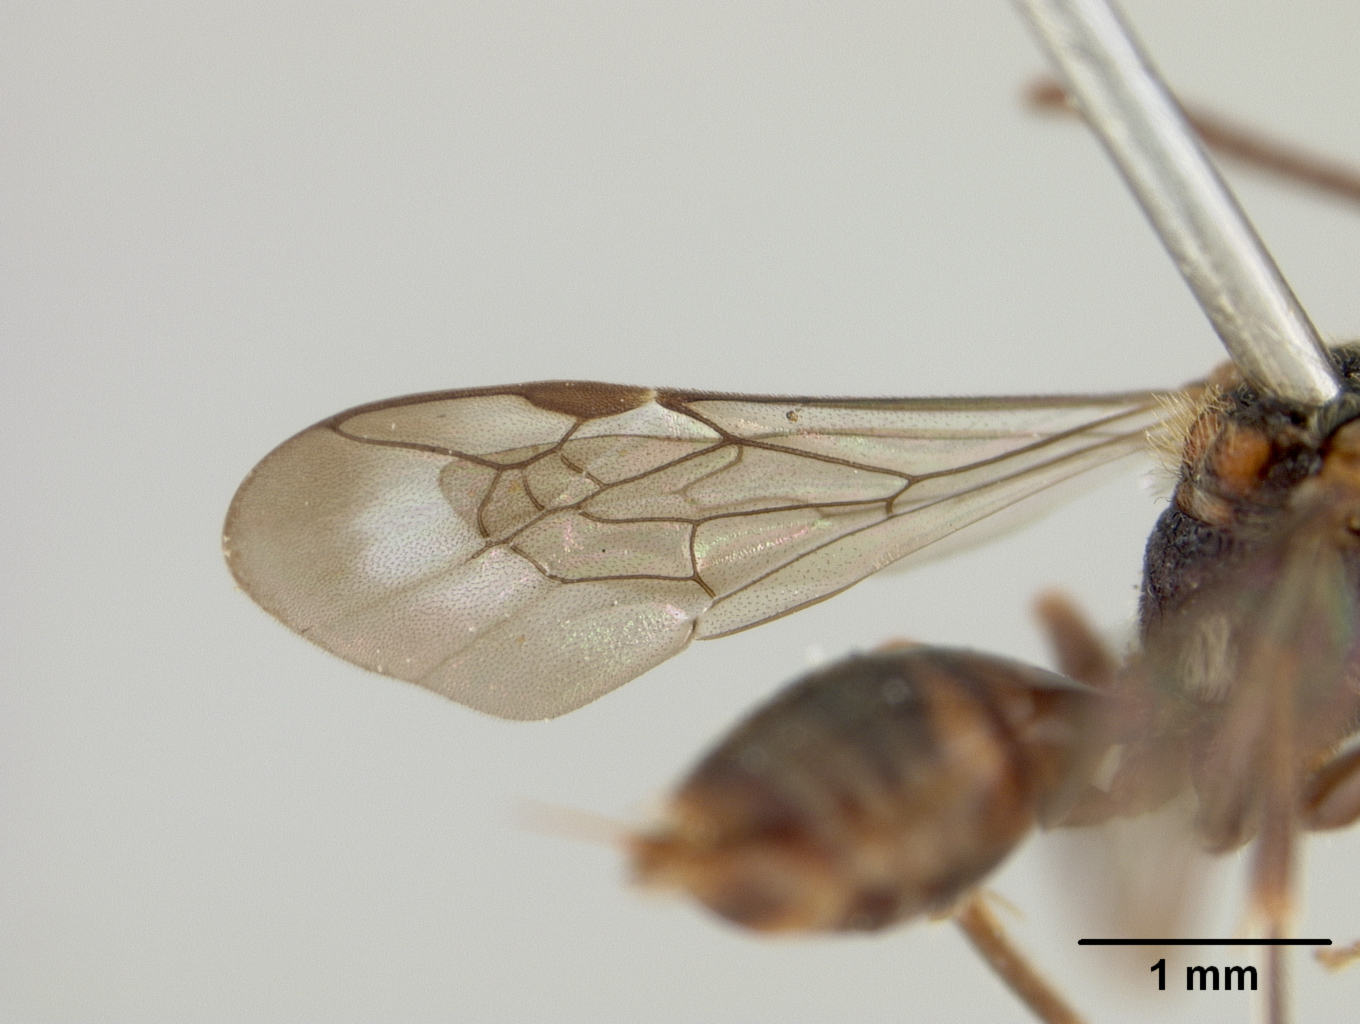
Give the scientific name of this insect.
Nomada dalii
